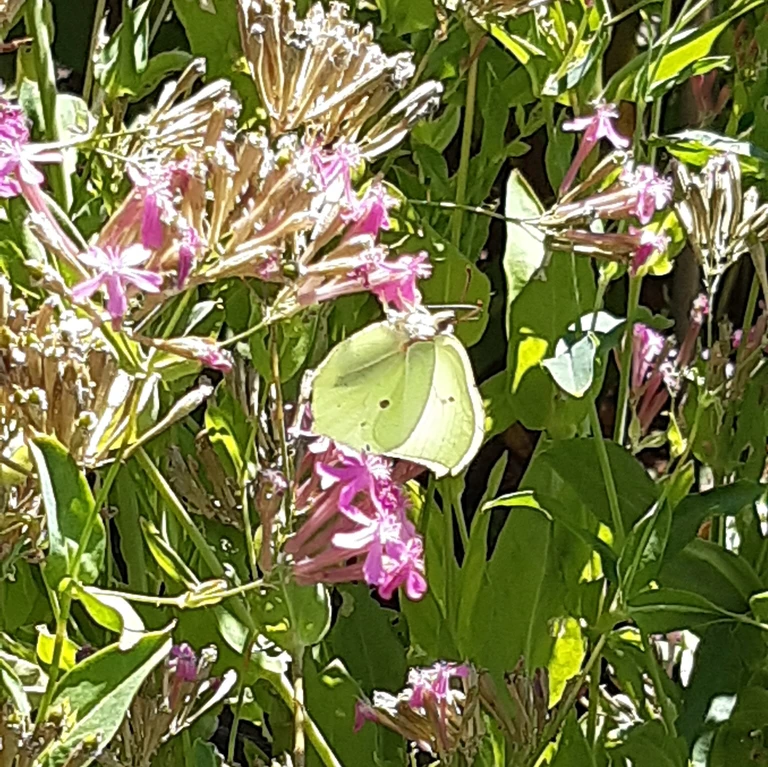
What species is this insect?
Gonepteryx rhamni
